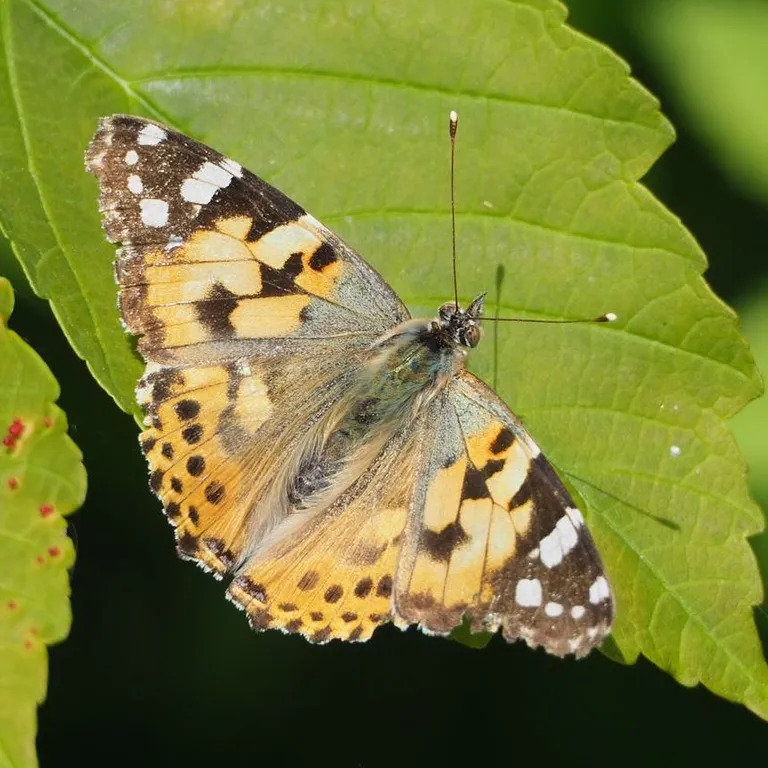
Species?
Vanessa cardui
